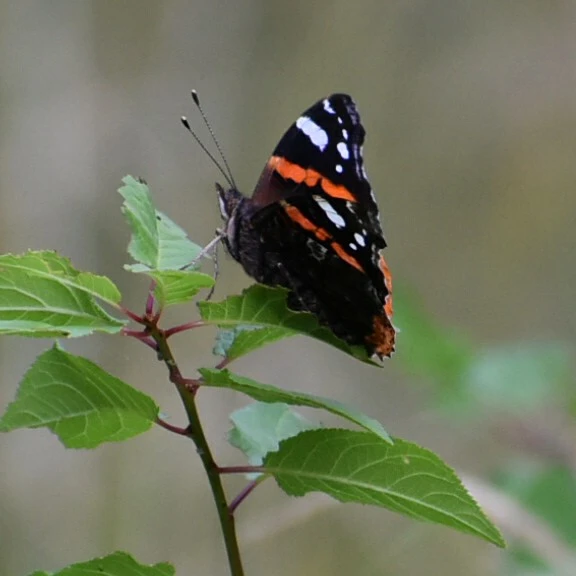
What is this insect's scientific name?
Vanessa atalanta
